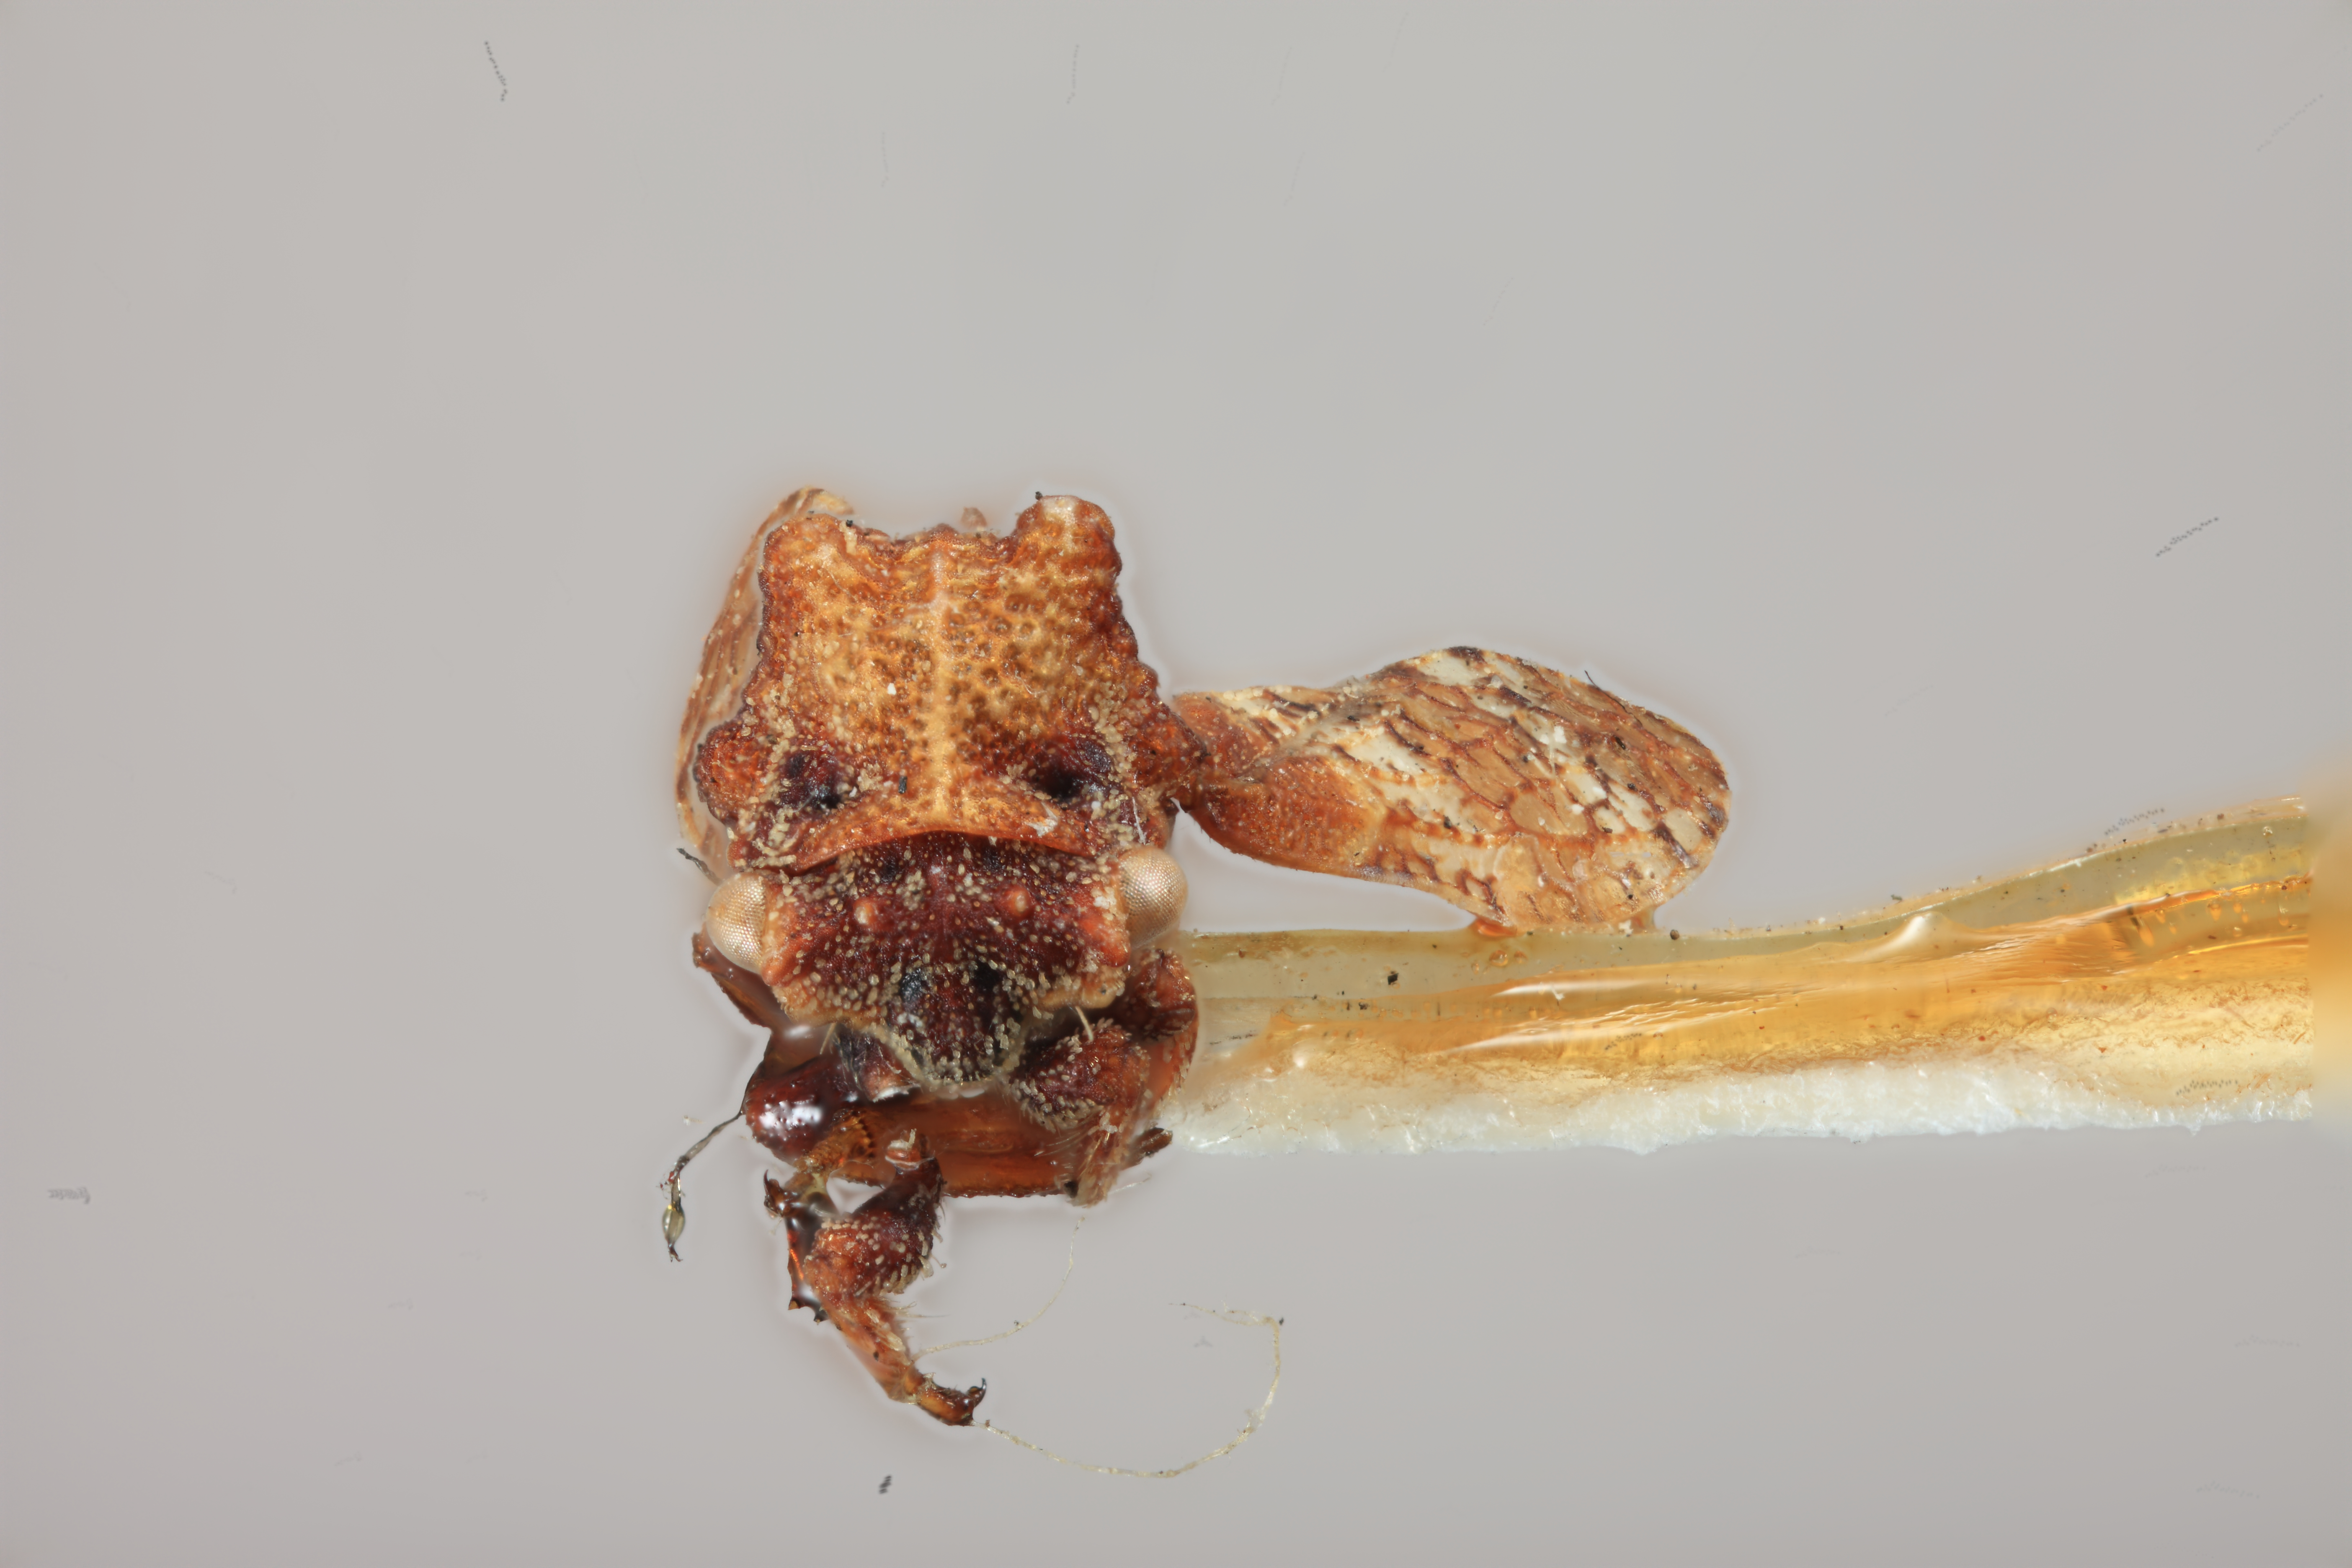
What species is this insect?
Multareis cornutus
